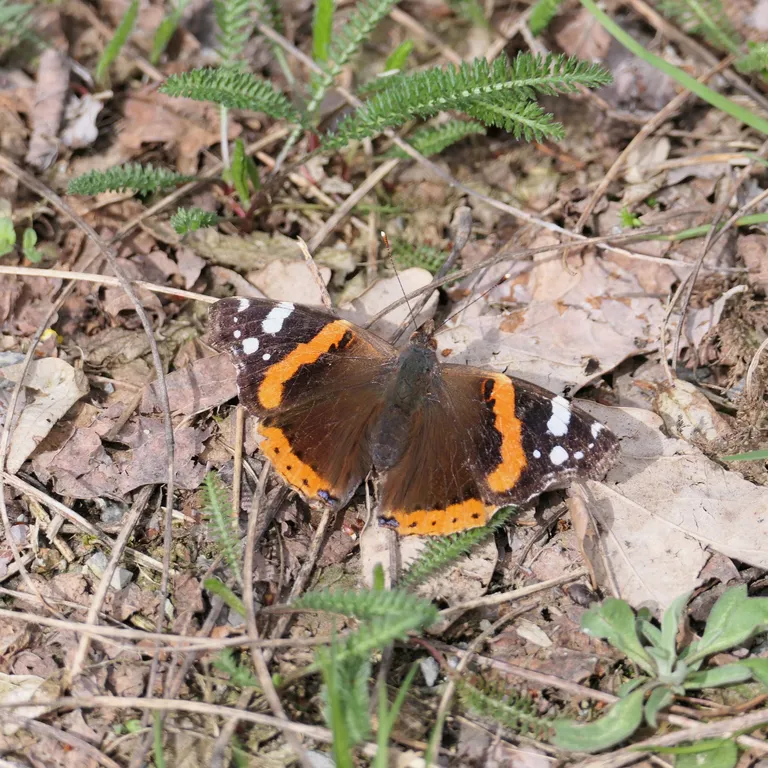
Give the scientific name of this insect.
Vanessa atalanta
